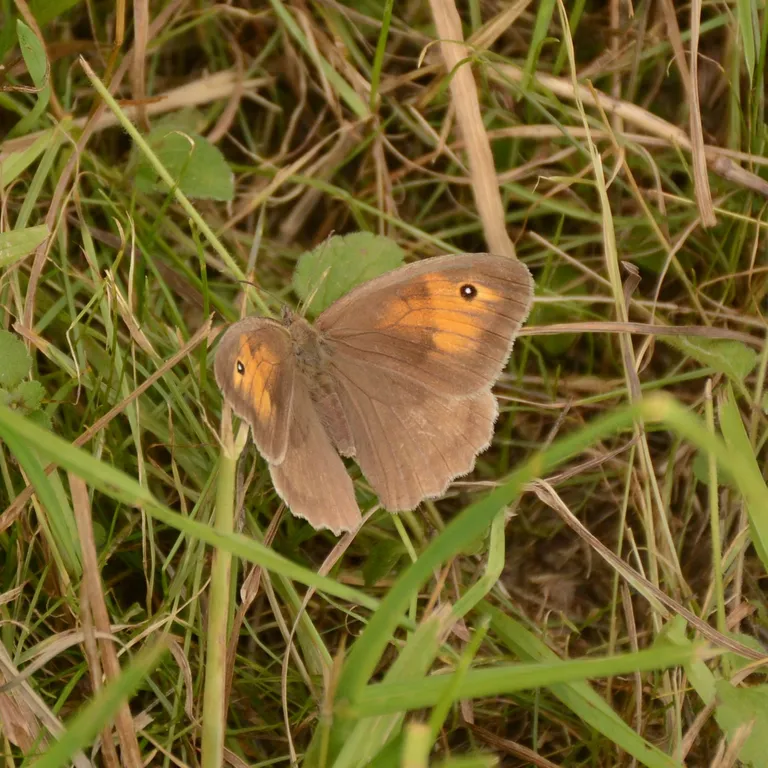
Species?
Maniola jurtina
